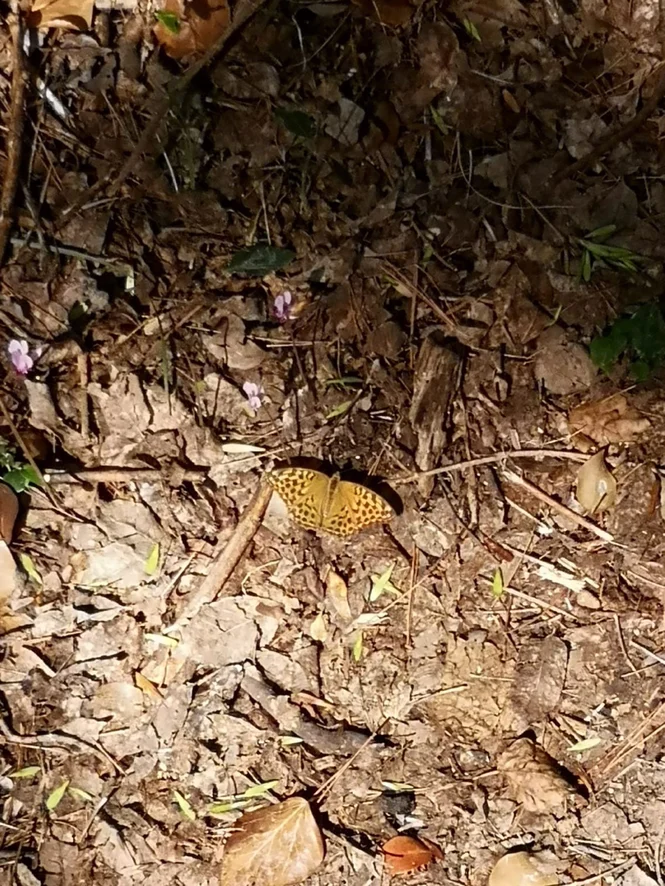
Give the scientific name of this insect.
Argynnis paphia
